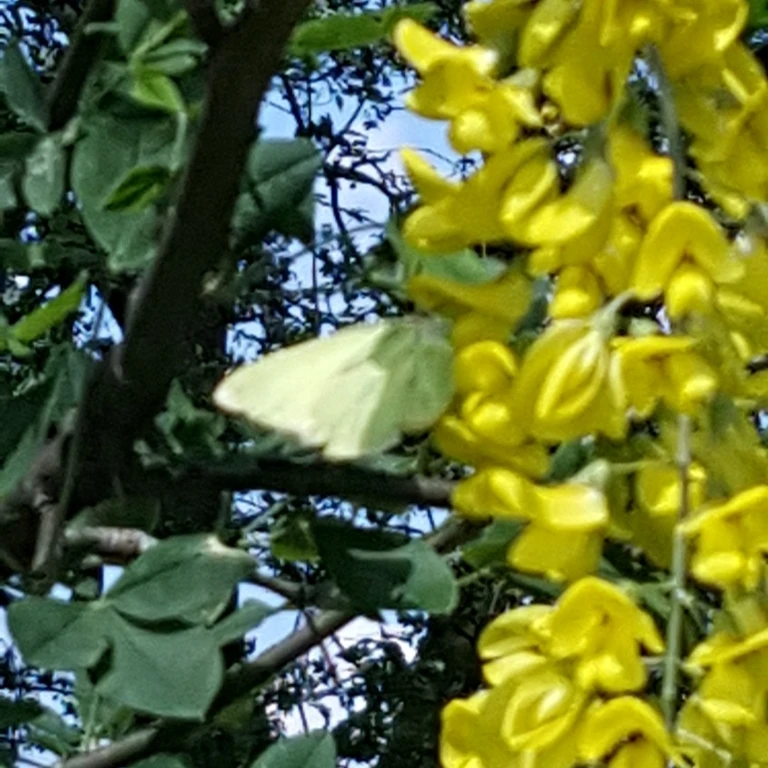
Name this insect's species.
Gonepteryx rhamni
